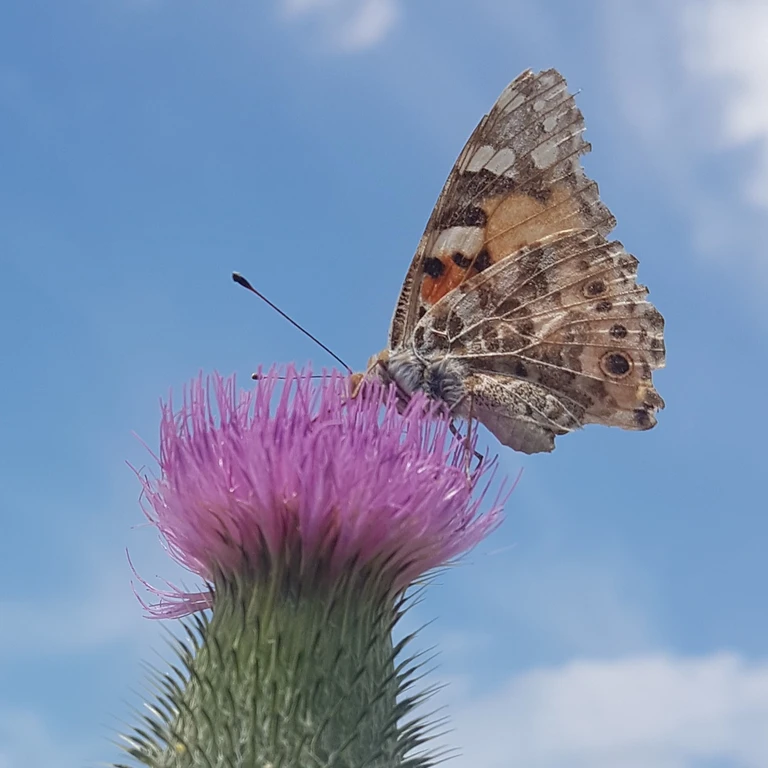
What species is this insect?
Vanessa cardui
